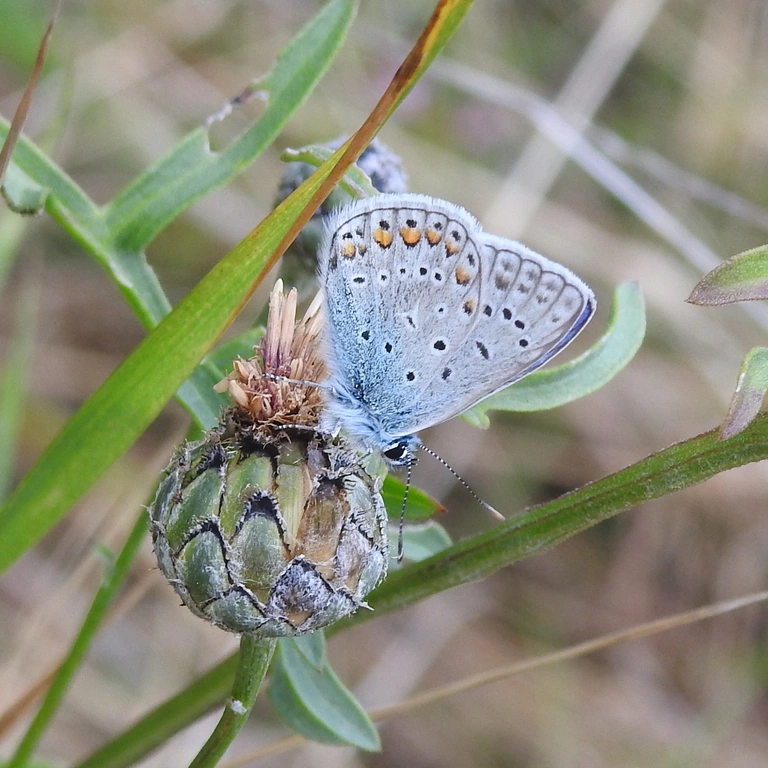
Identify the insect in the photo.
Polyommatus icarus
